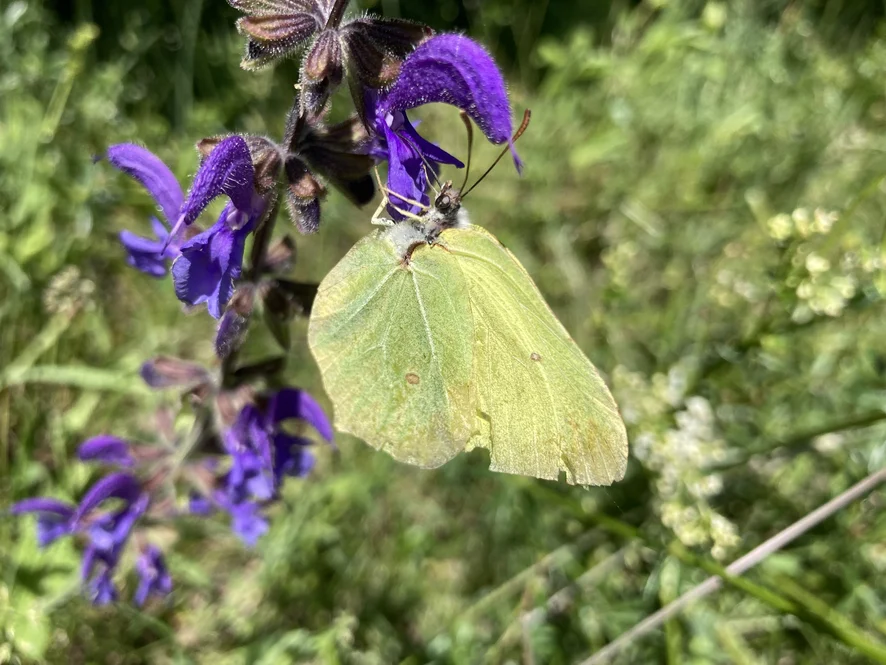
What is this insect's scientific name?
Gonepteryx rhamni
